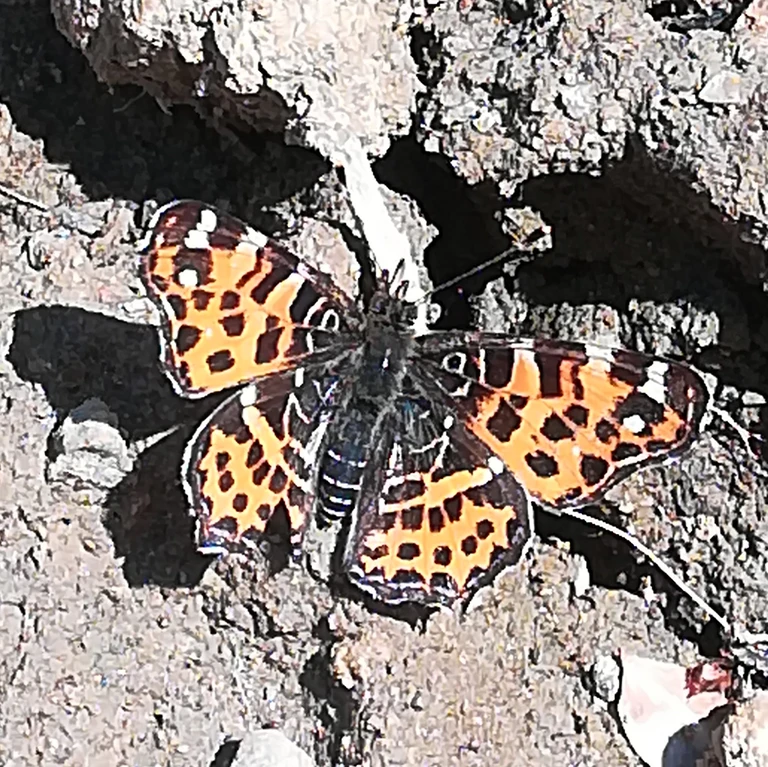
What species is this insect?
Araschnia levana
